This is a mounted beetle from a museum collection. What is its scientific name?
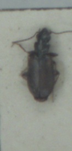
Syntomus obscuroguttatus
